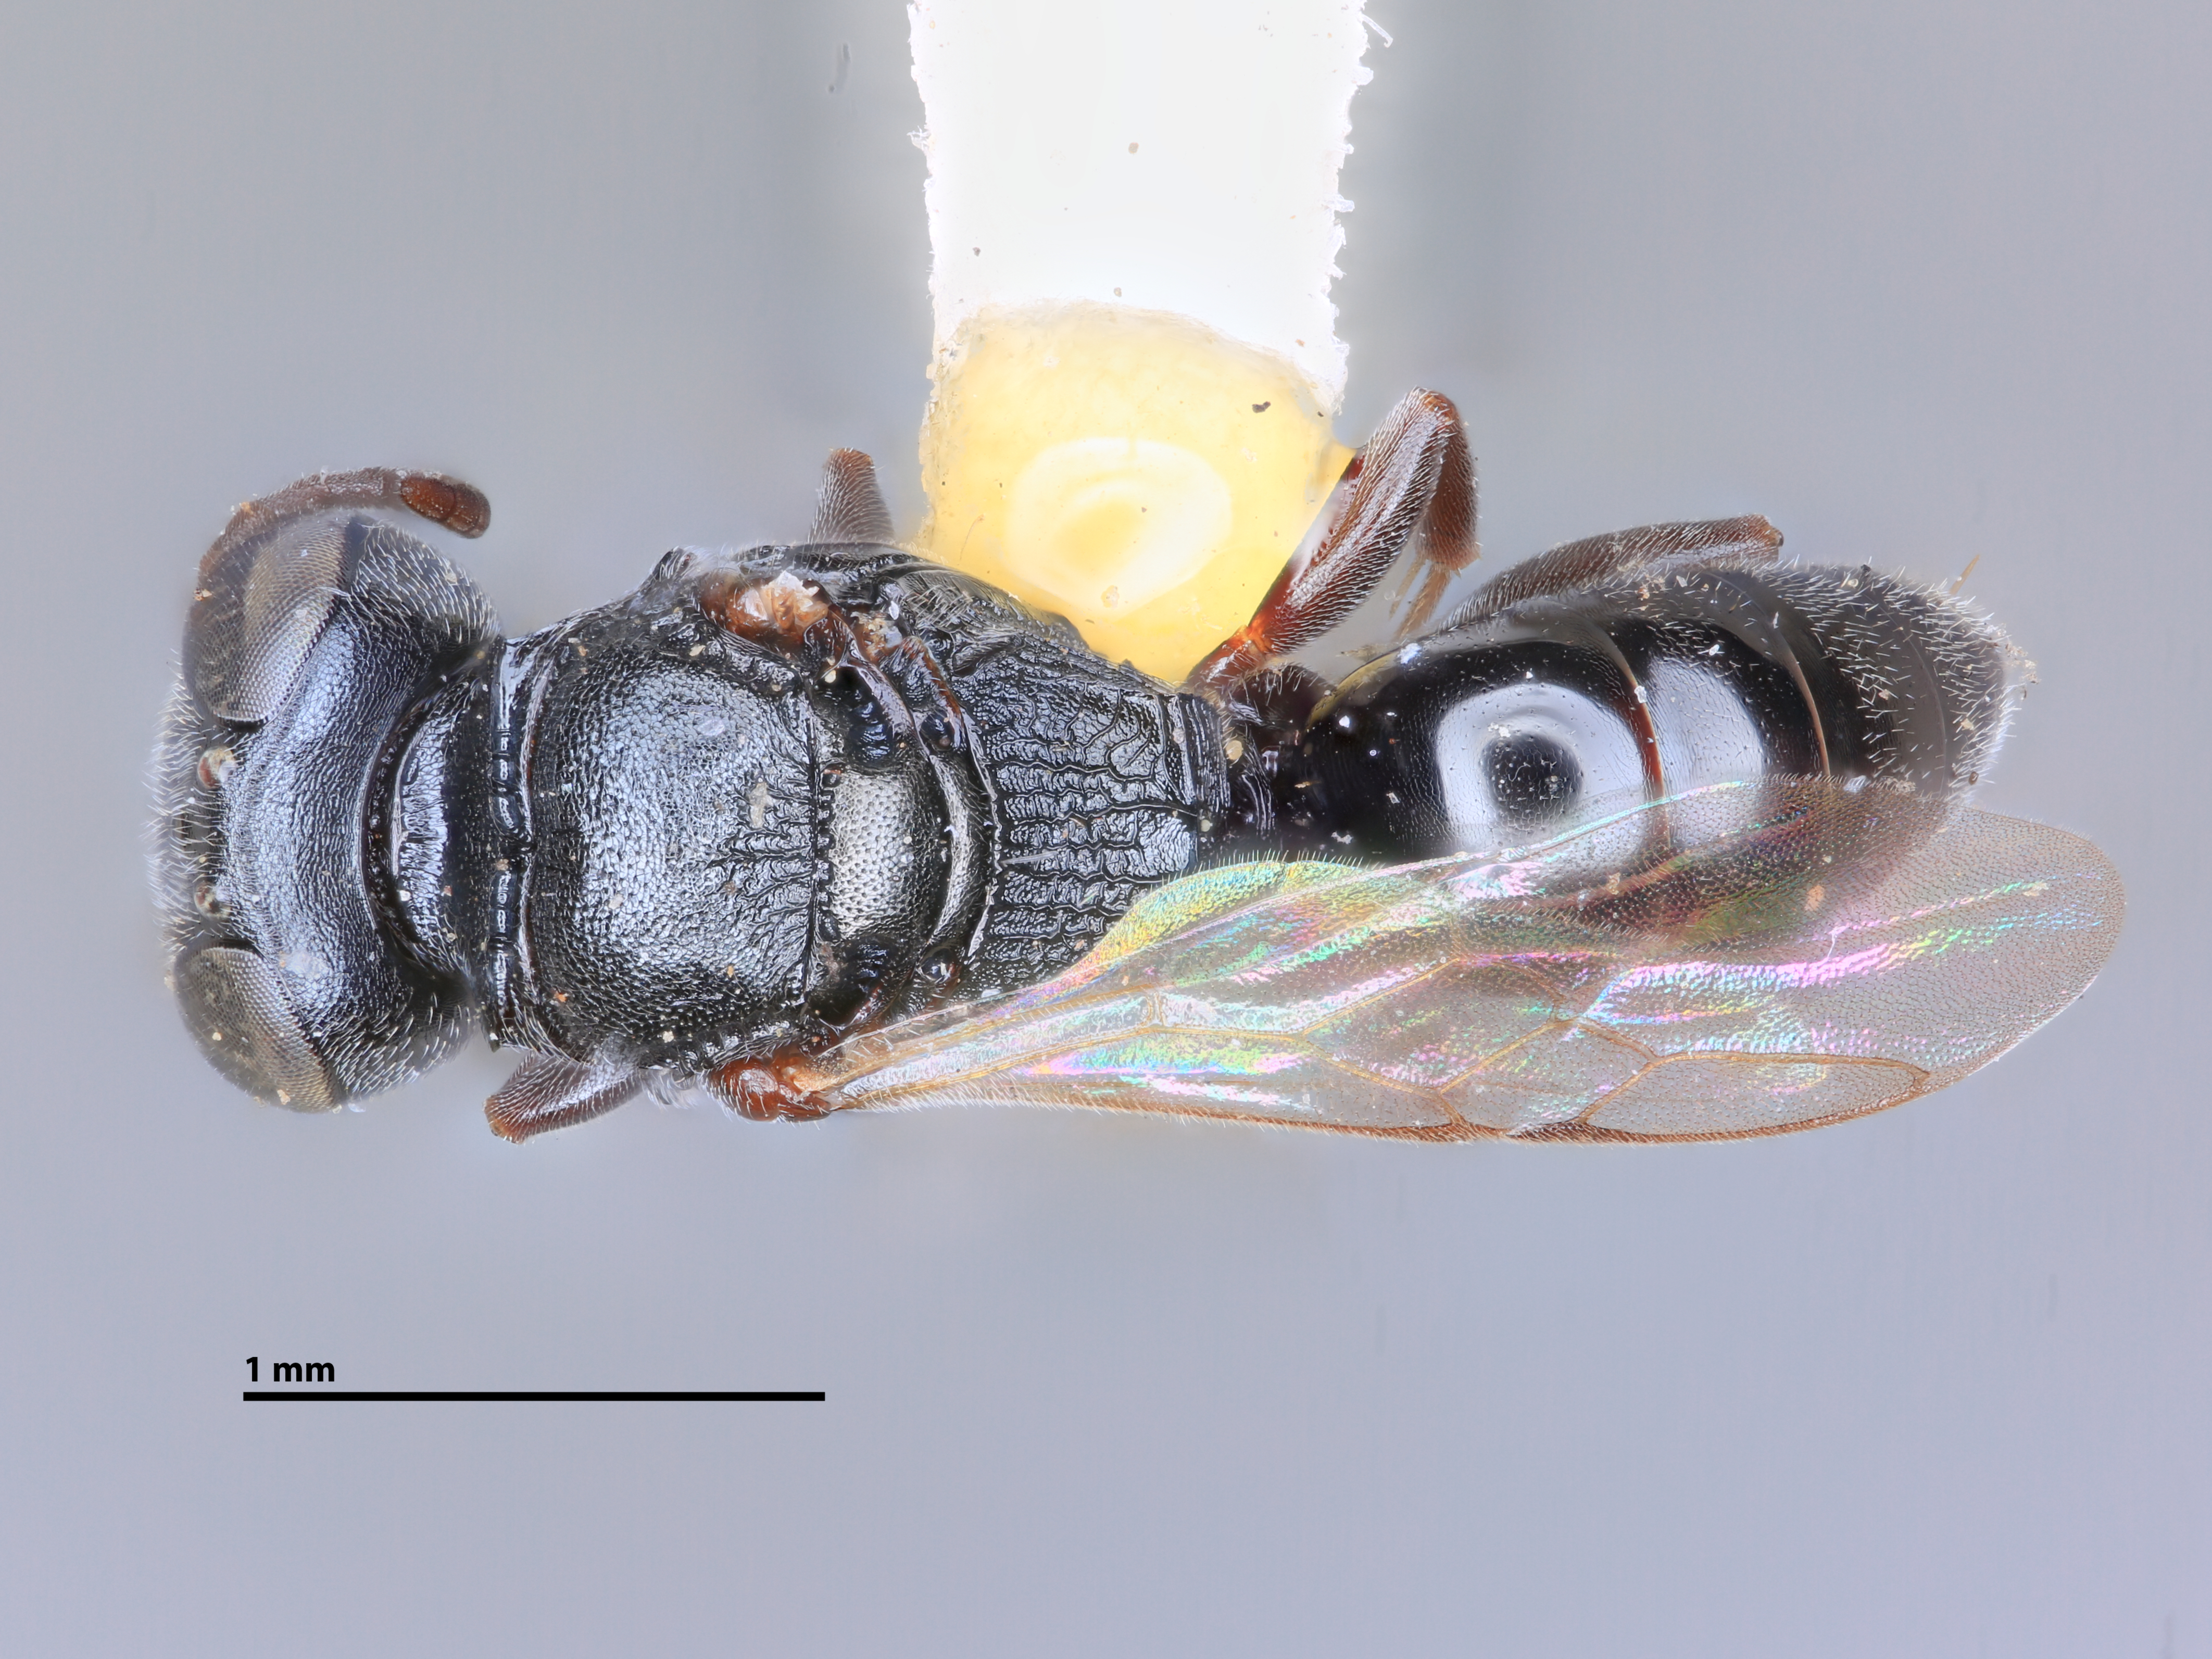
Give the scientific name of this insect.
Nitela viginiensis
